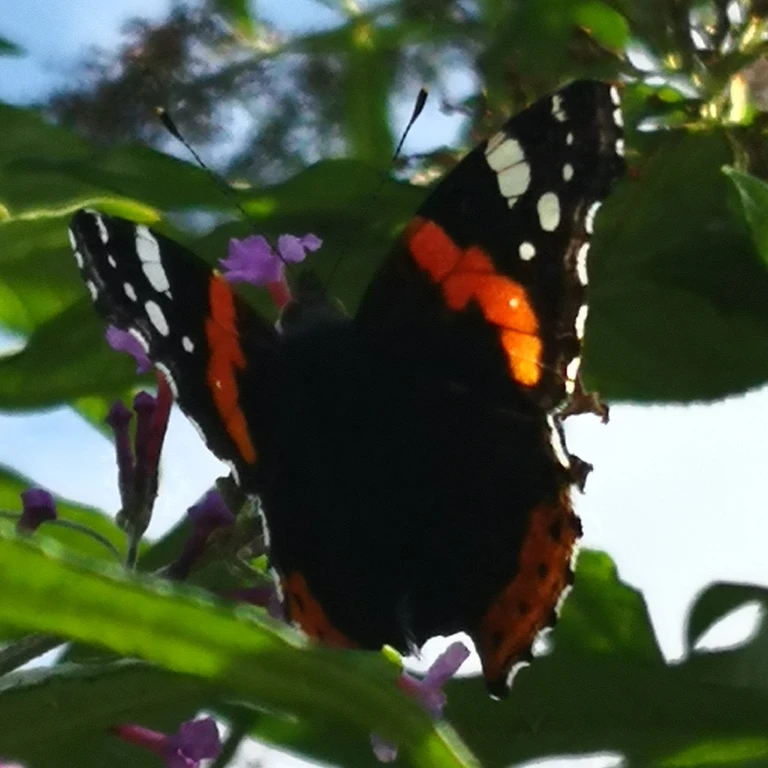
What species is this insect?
Vanessa atalanta
